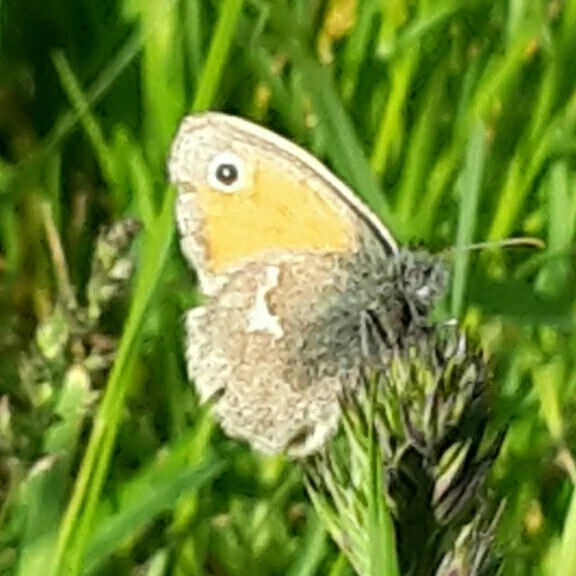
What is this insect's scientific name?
Coenonympha pamphilus
